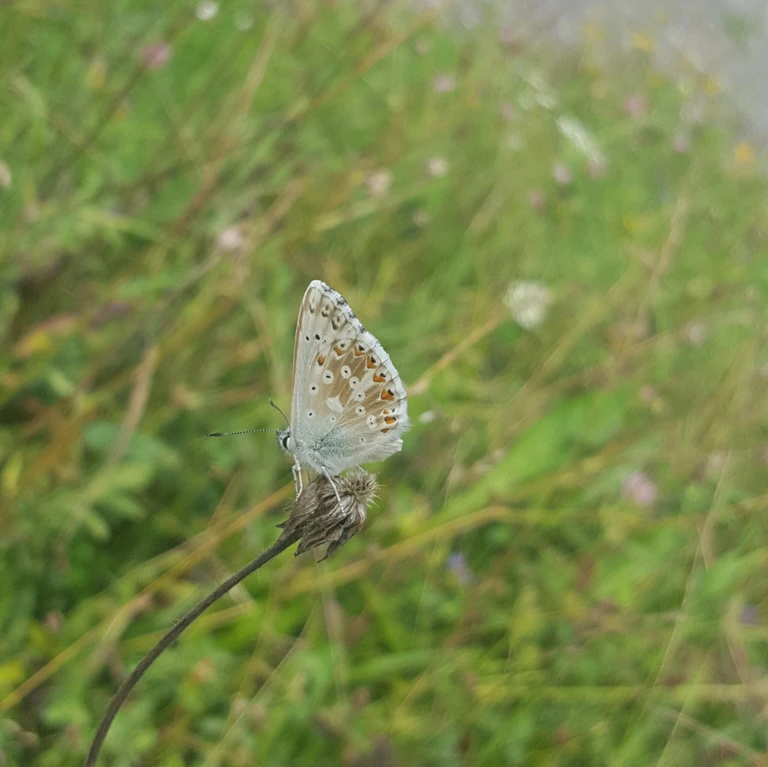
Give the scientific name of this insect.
Lysandra coridon
